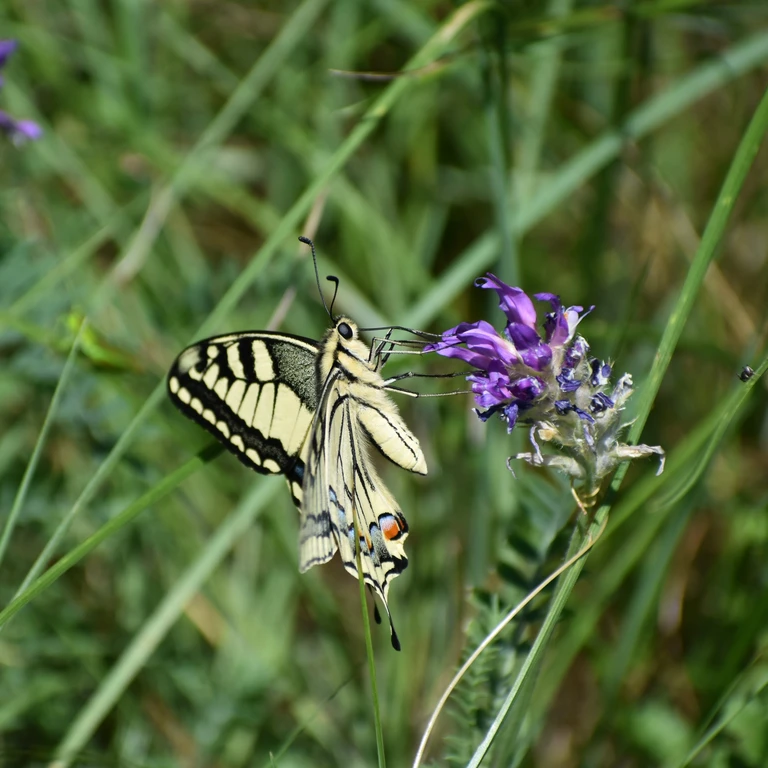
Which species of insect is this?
Papilio machaon
